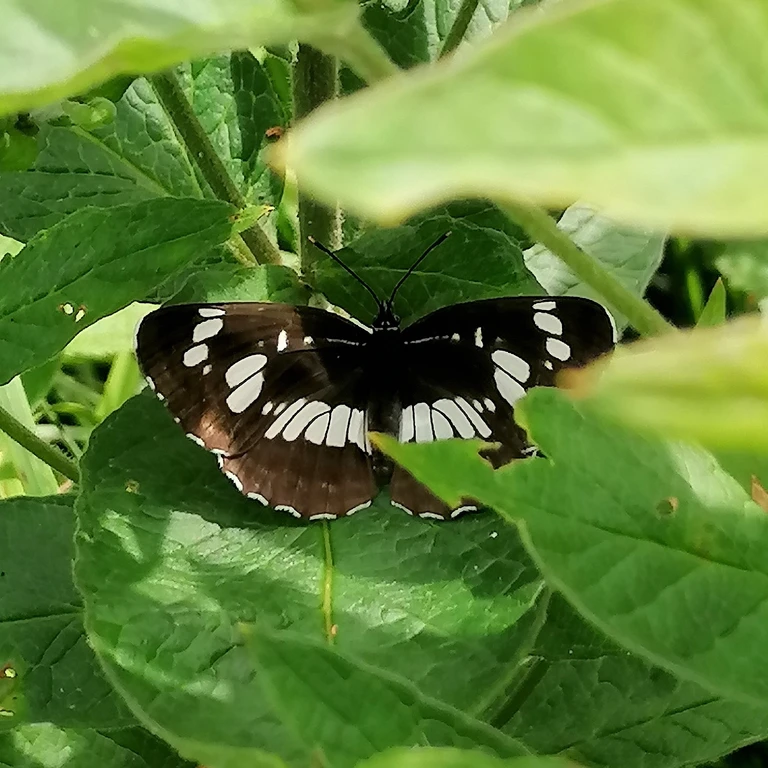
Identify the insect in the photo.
Neptis rivularis
